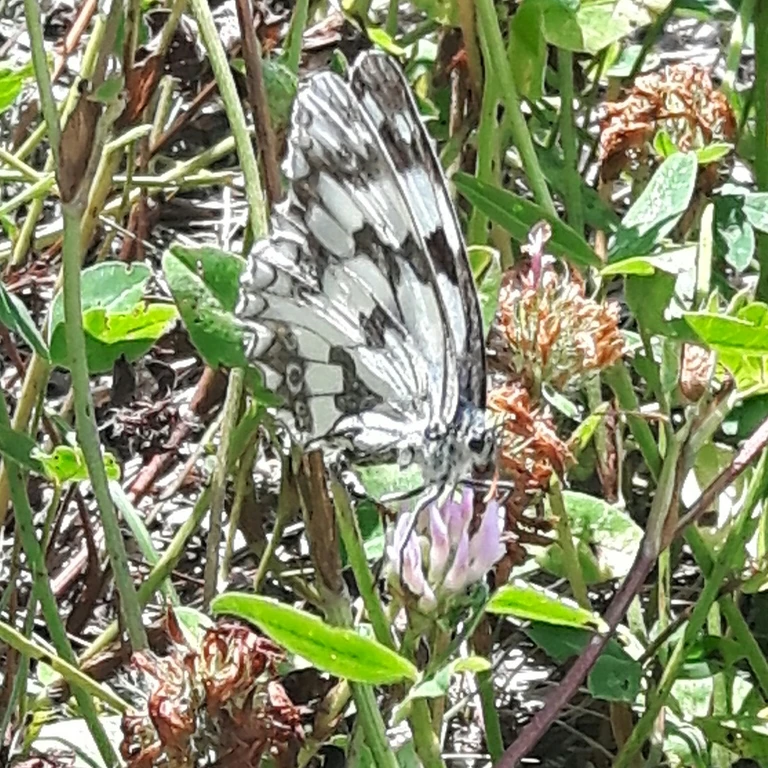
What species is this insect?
Melanargia galathea
